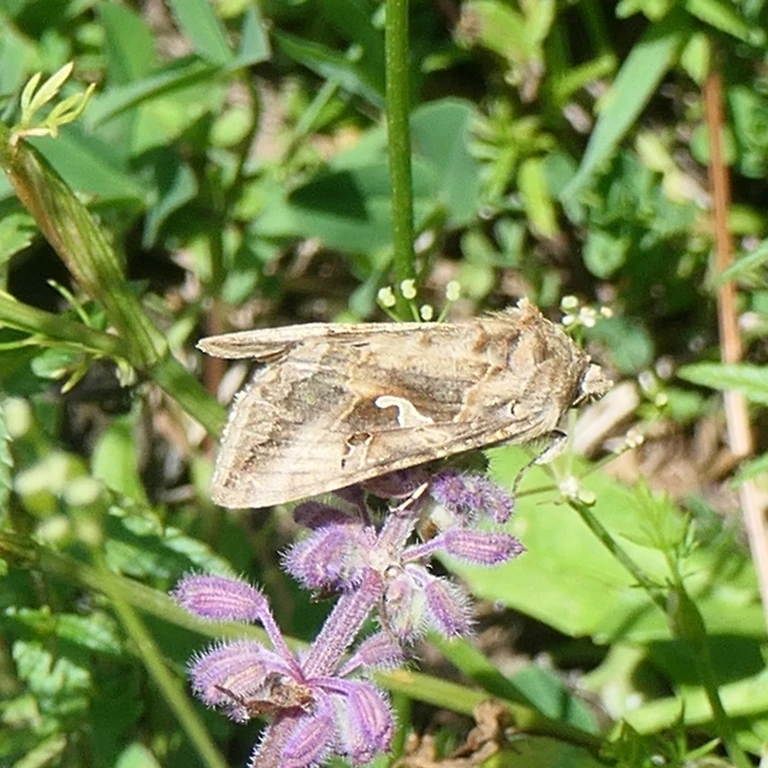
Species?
Autographa gamma
